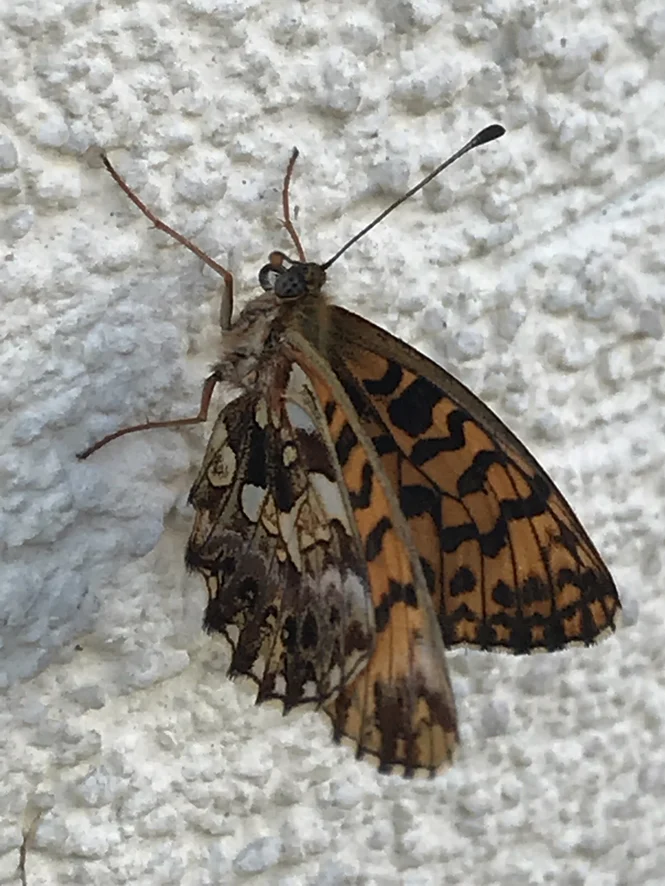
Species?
Boloria dia
